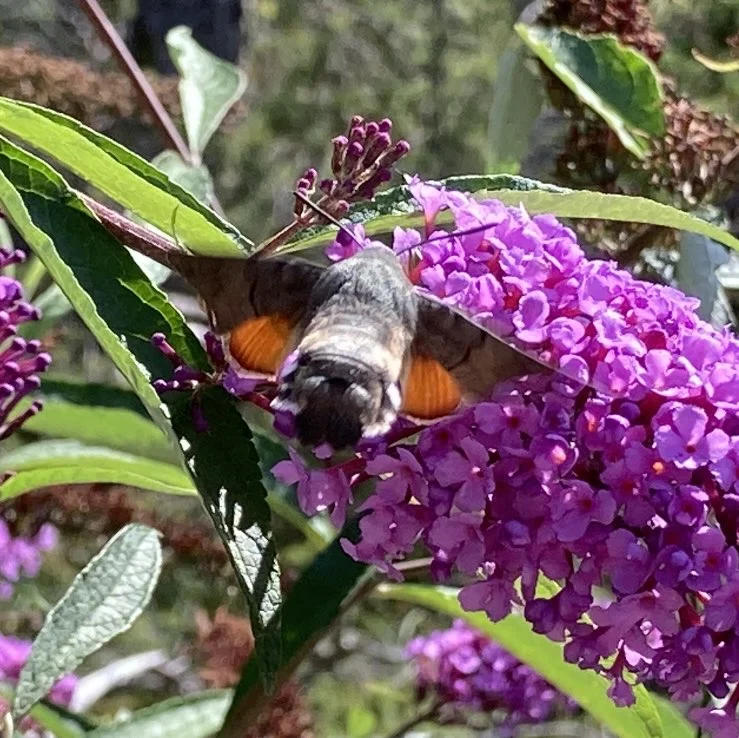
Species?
Macroglossum stellatarum
